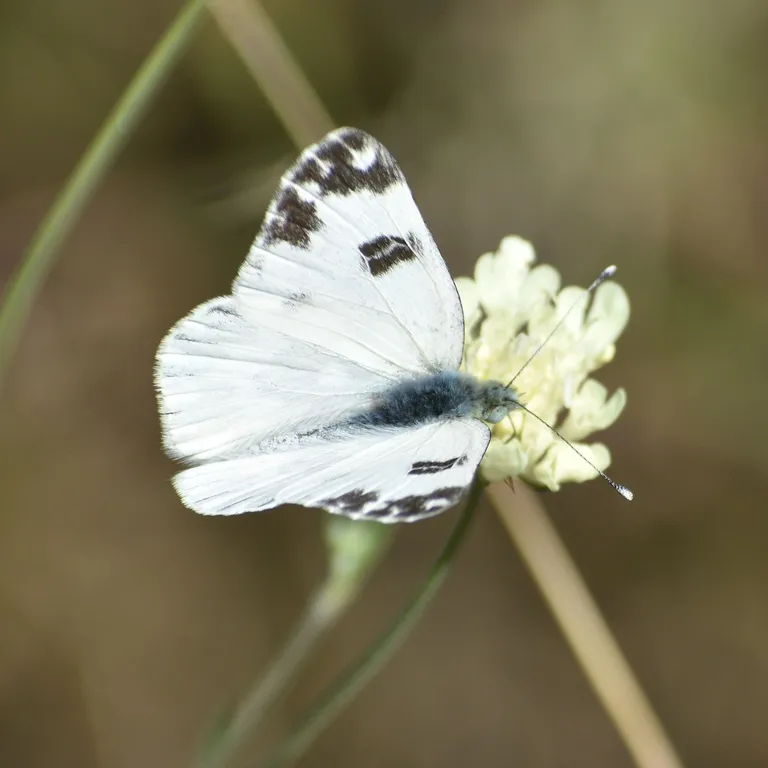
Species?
Pontia edusa
